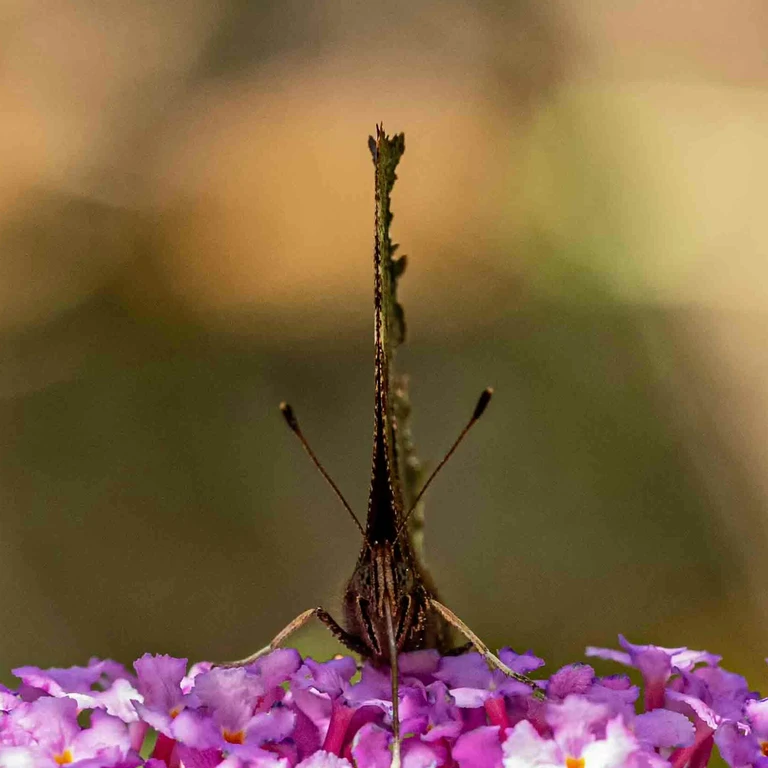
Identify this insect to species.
Polygonia c-album
